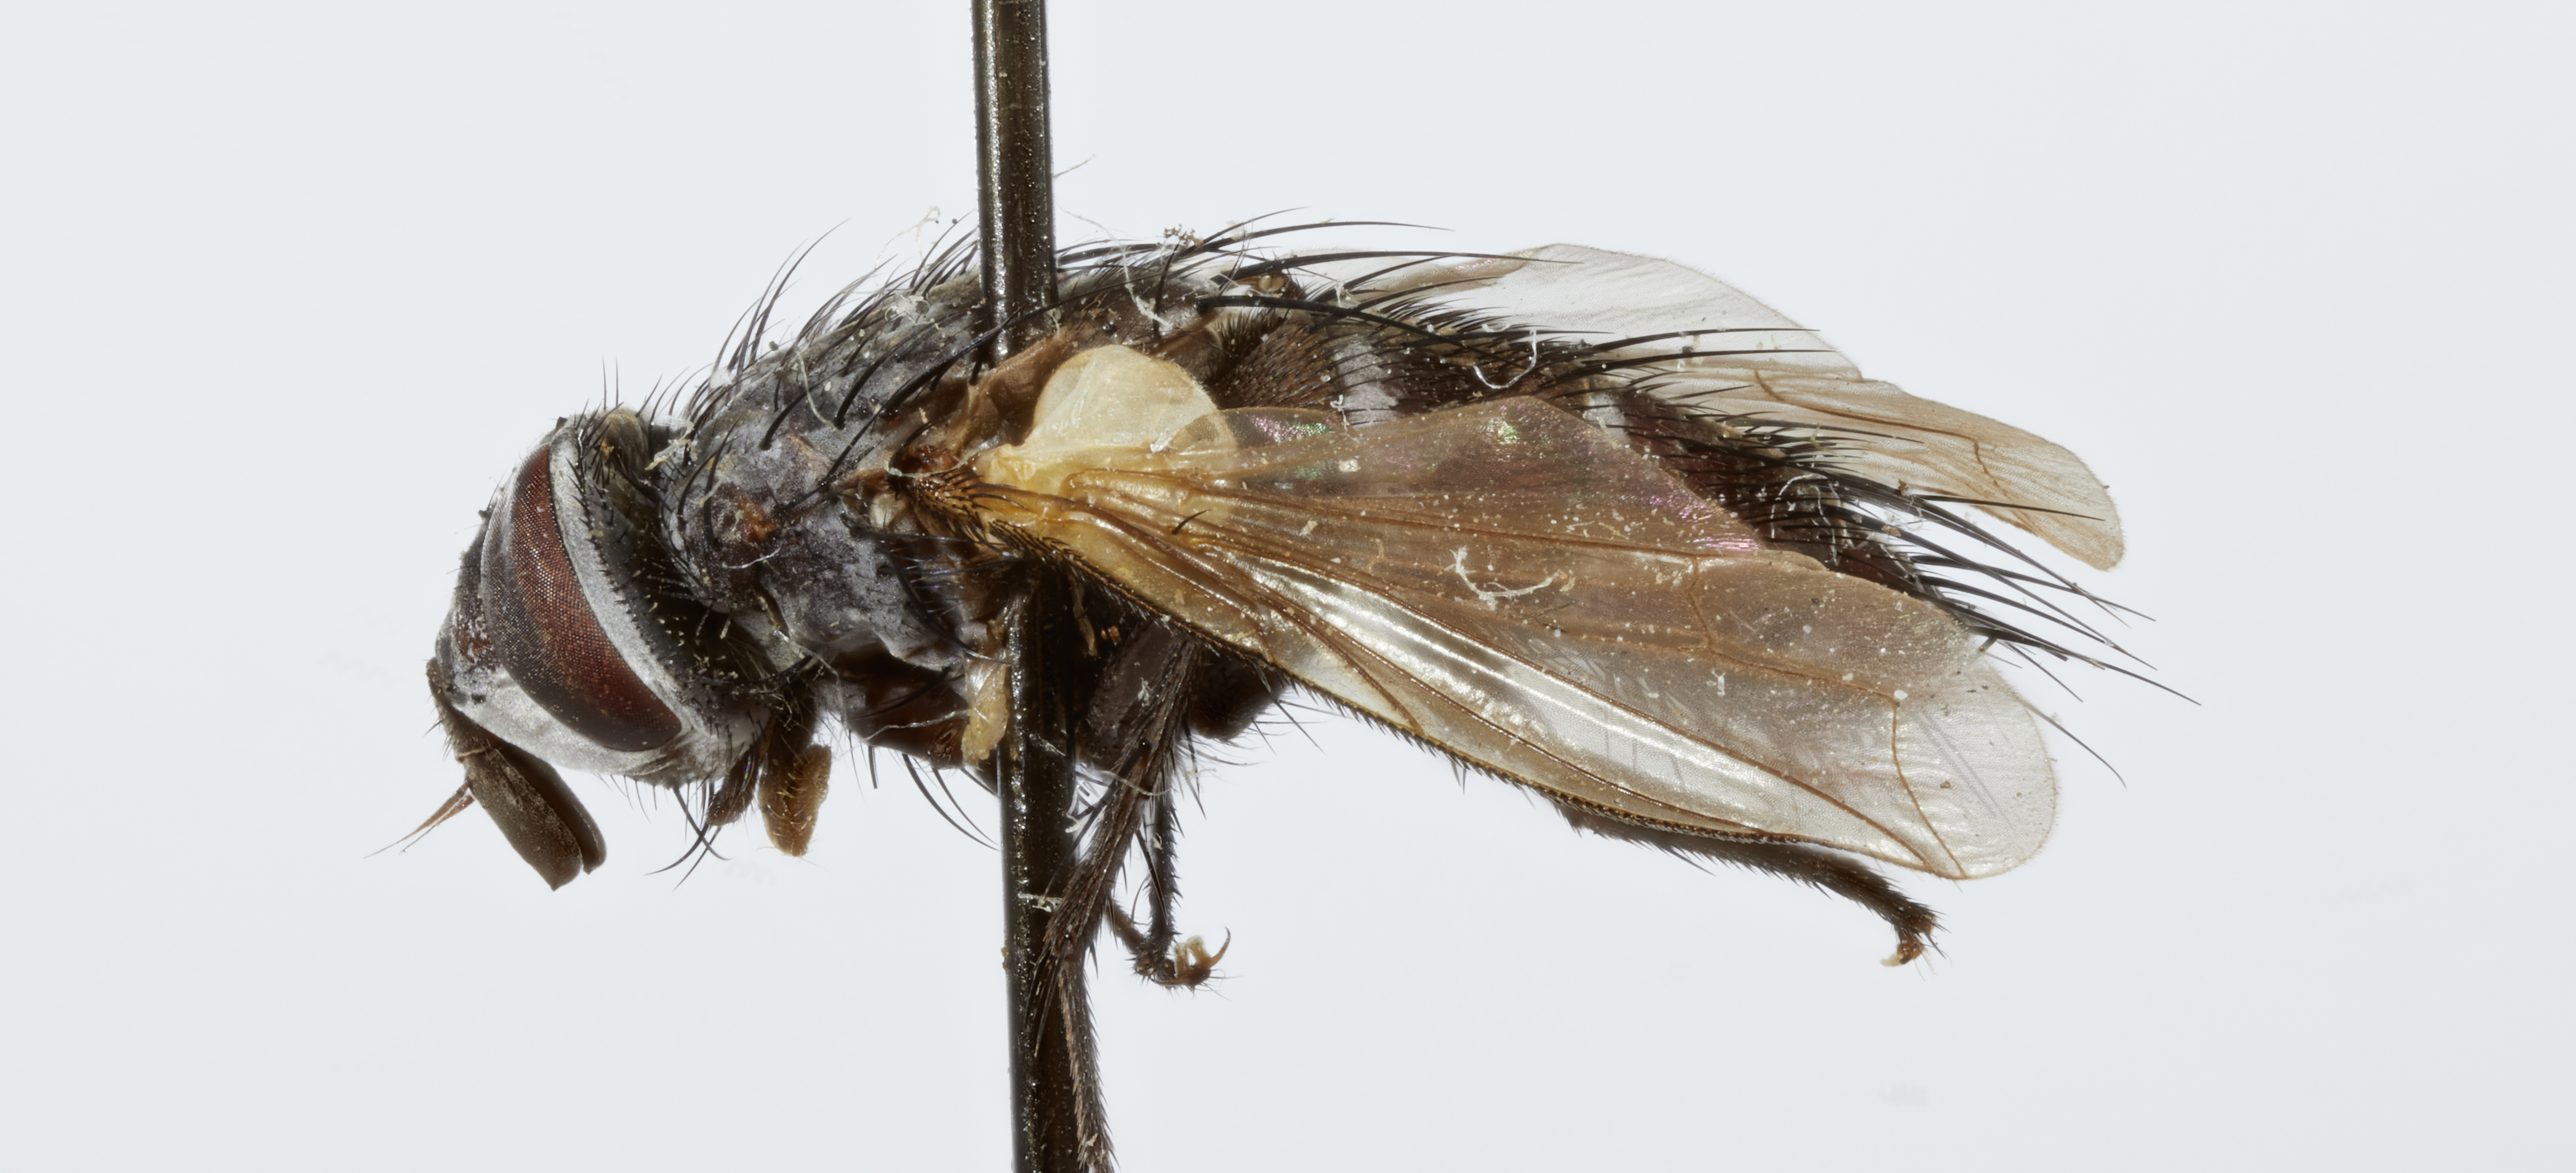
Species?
Metoposisyrops oryzae
